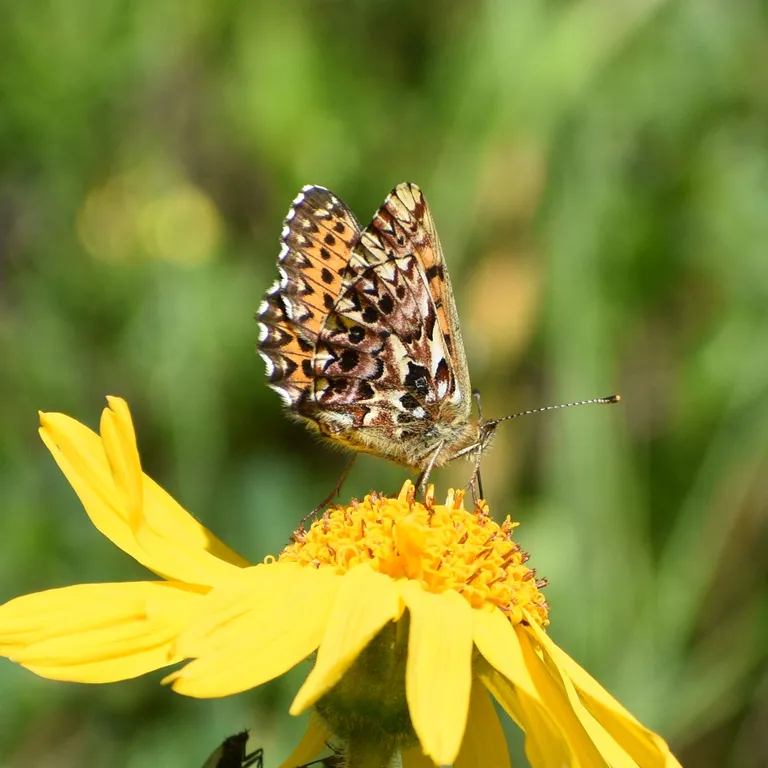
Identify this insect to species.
Boloria titania
